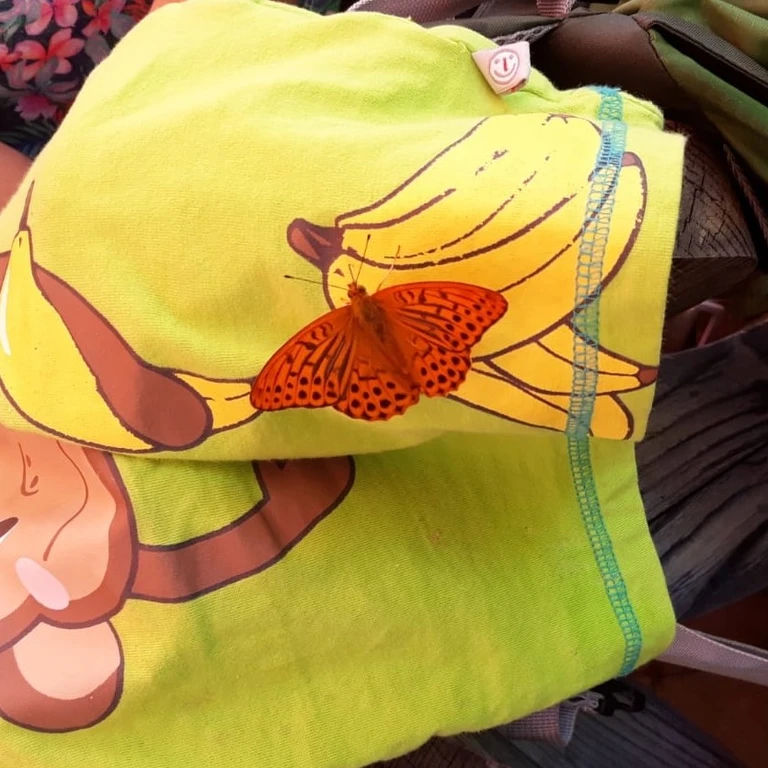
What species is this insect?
Argynnis paphia
